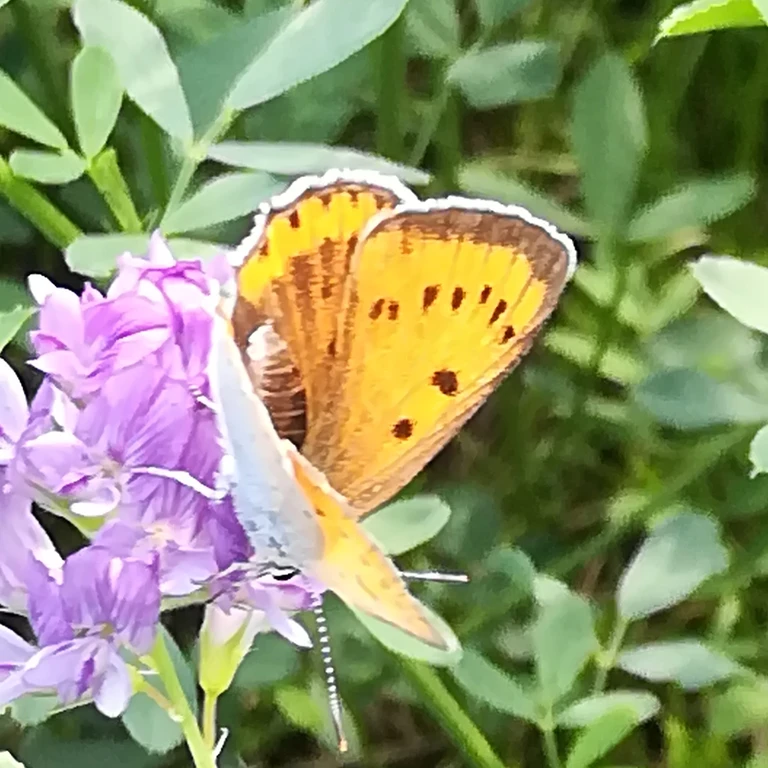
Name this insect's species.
Lycaena dispar
